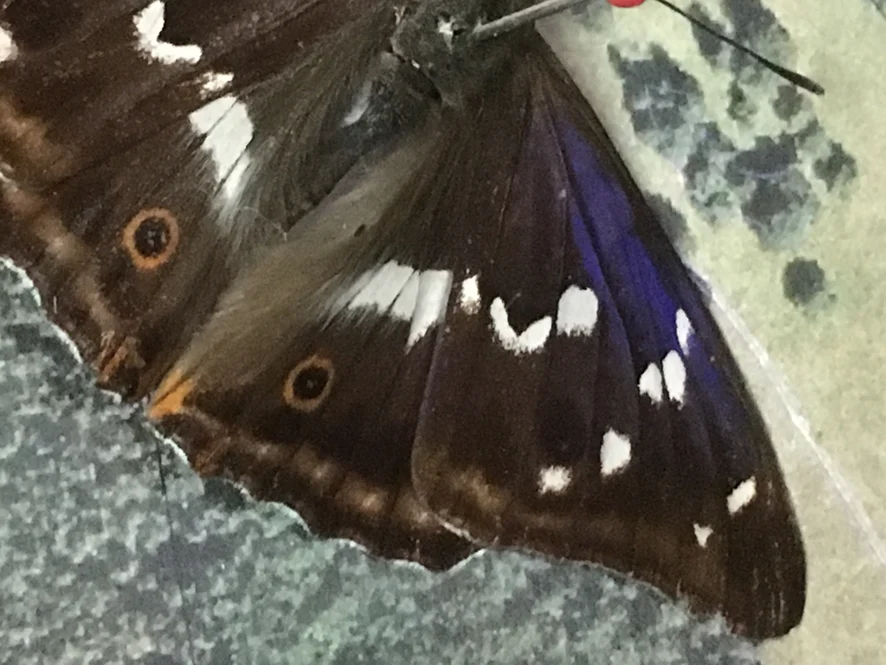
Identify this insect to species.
Apatura iris
